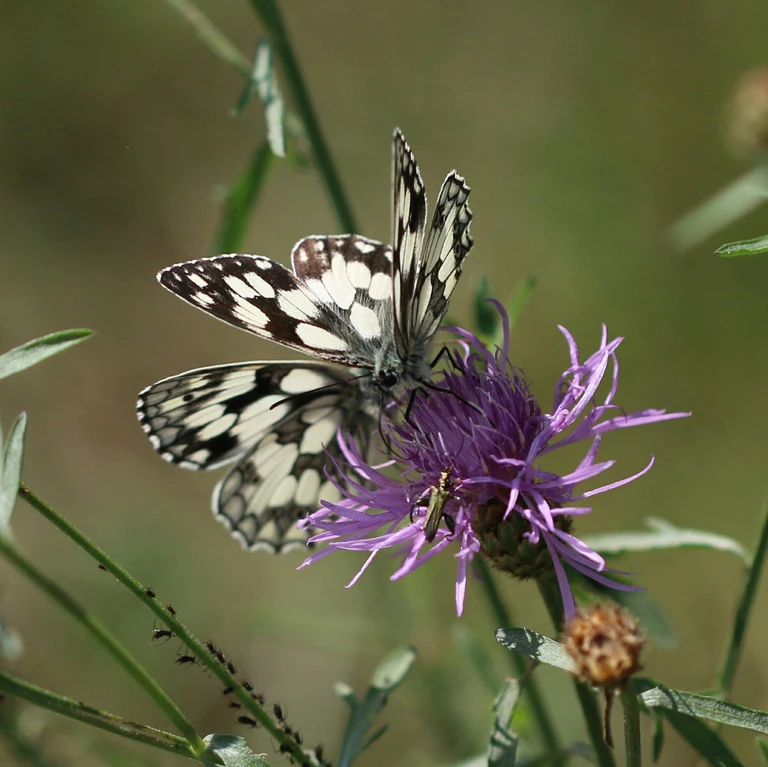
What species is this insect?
Melanargia galathea
